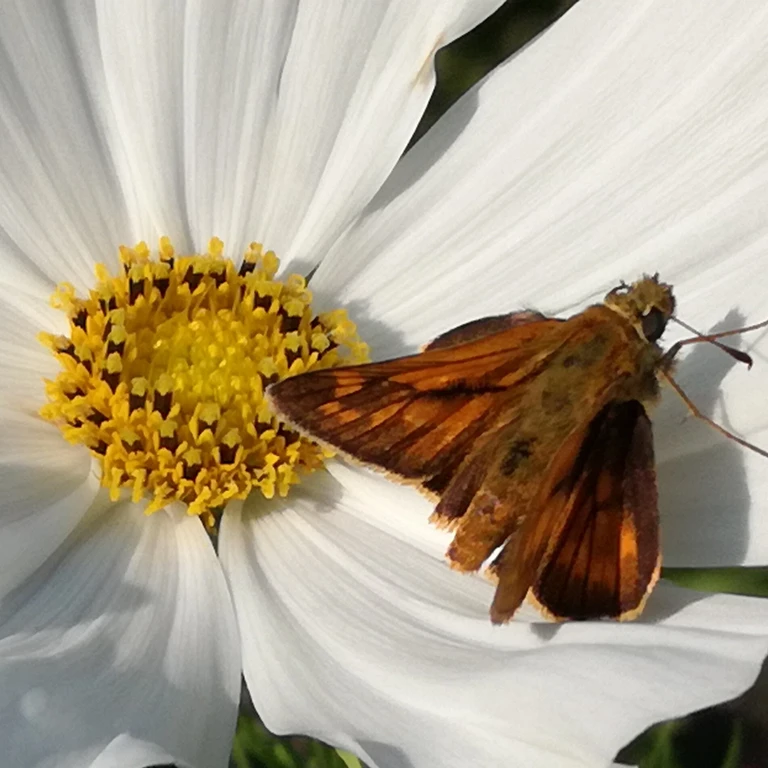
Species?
Ochlodes sylvanus (also Ochlodes venata)
